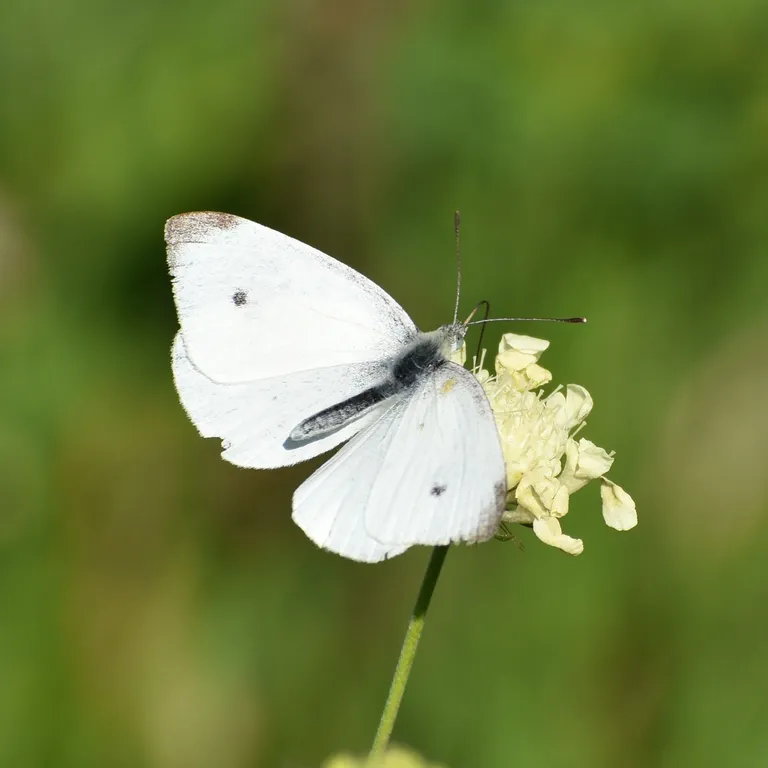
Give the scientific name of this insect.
Pieris rapae
